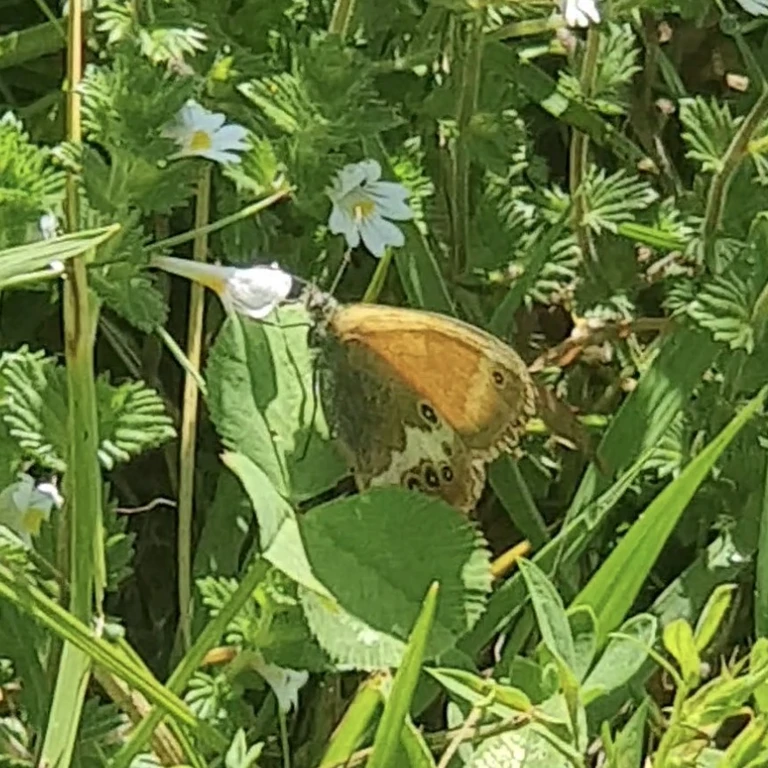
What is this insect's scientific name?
Coenonympha arcania
